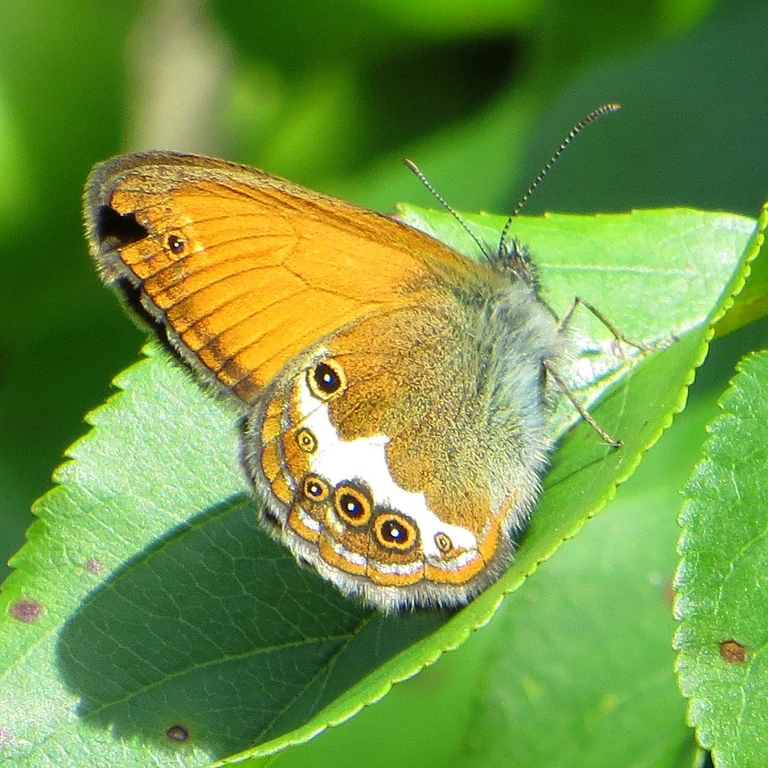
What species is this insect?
Coenonympha arcania
